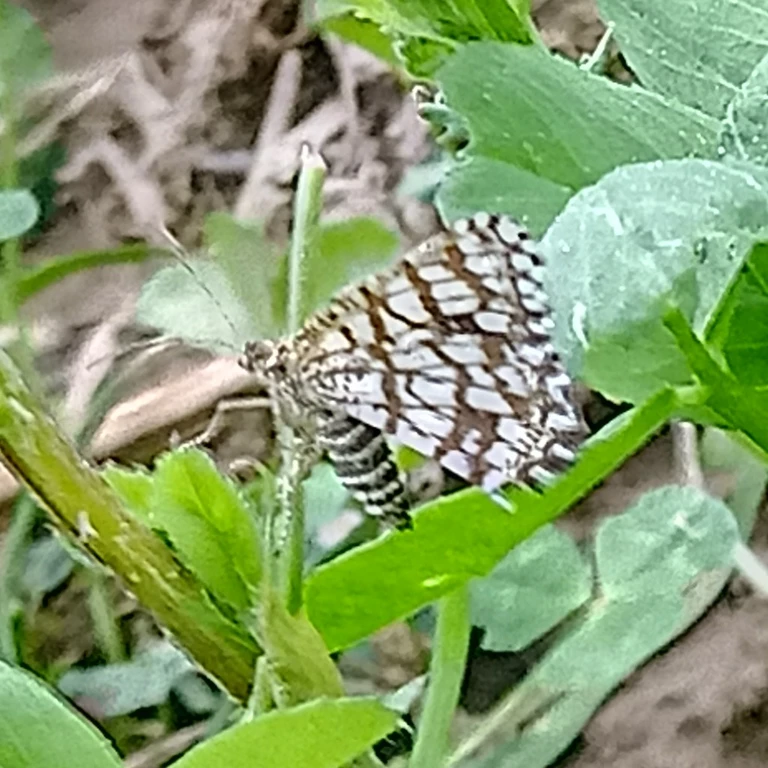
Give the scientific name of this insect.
Chiasmia clathrata
